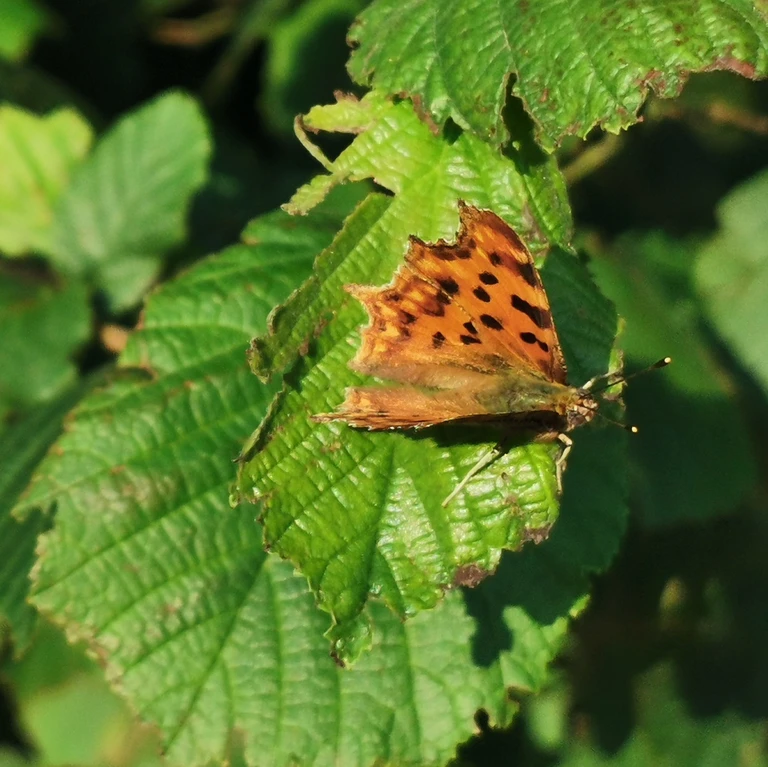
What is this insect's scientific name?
Polygonia c-album
